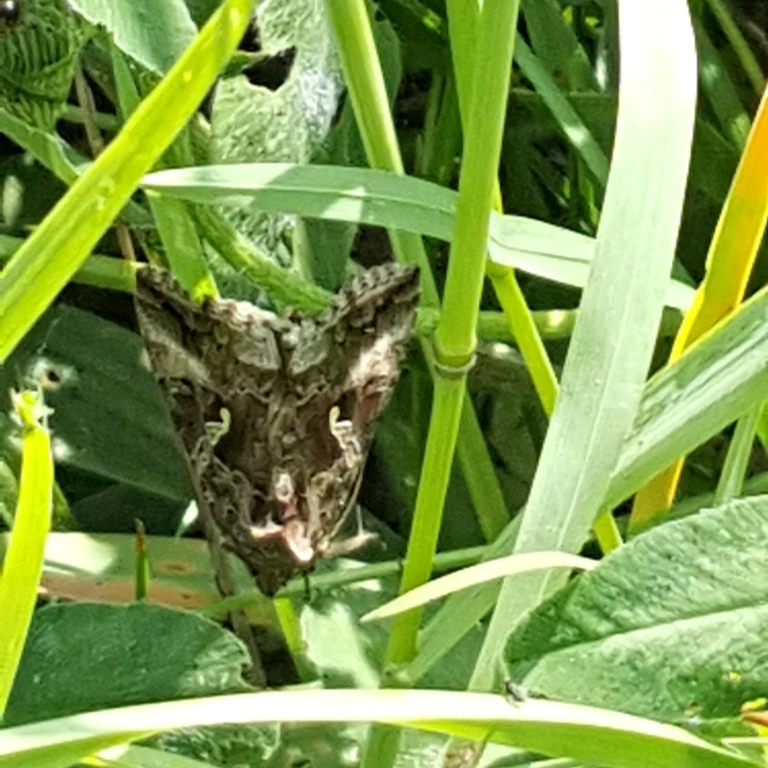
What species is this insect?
Autographa gamma
